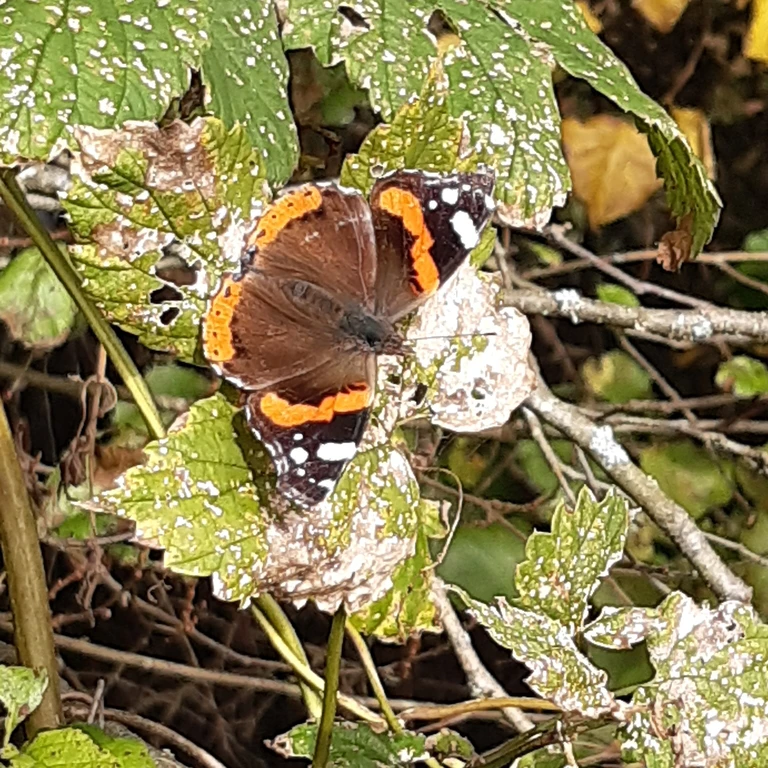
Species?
Vanessa atalanta
